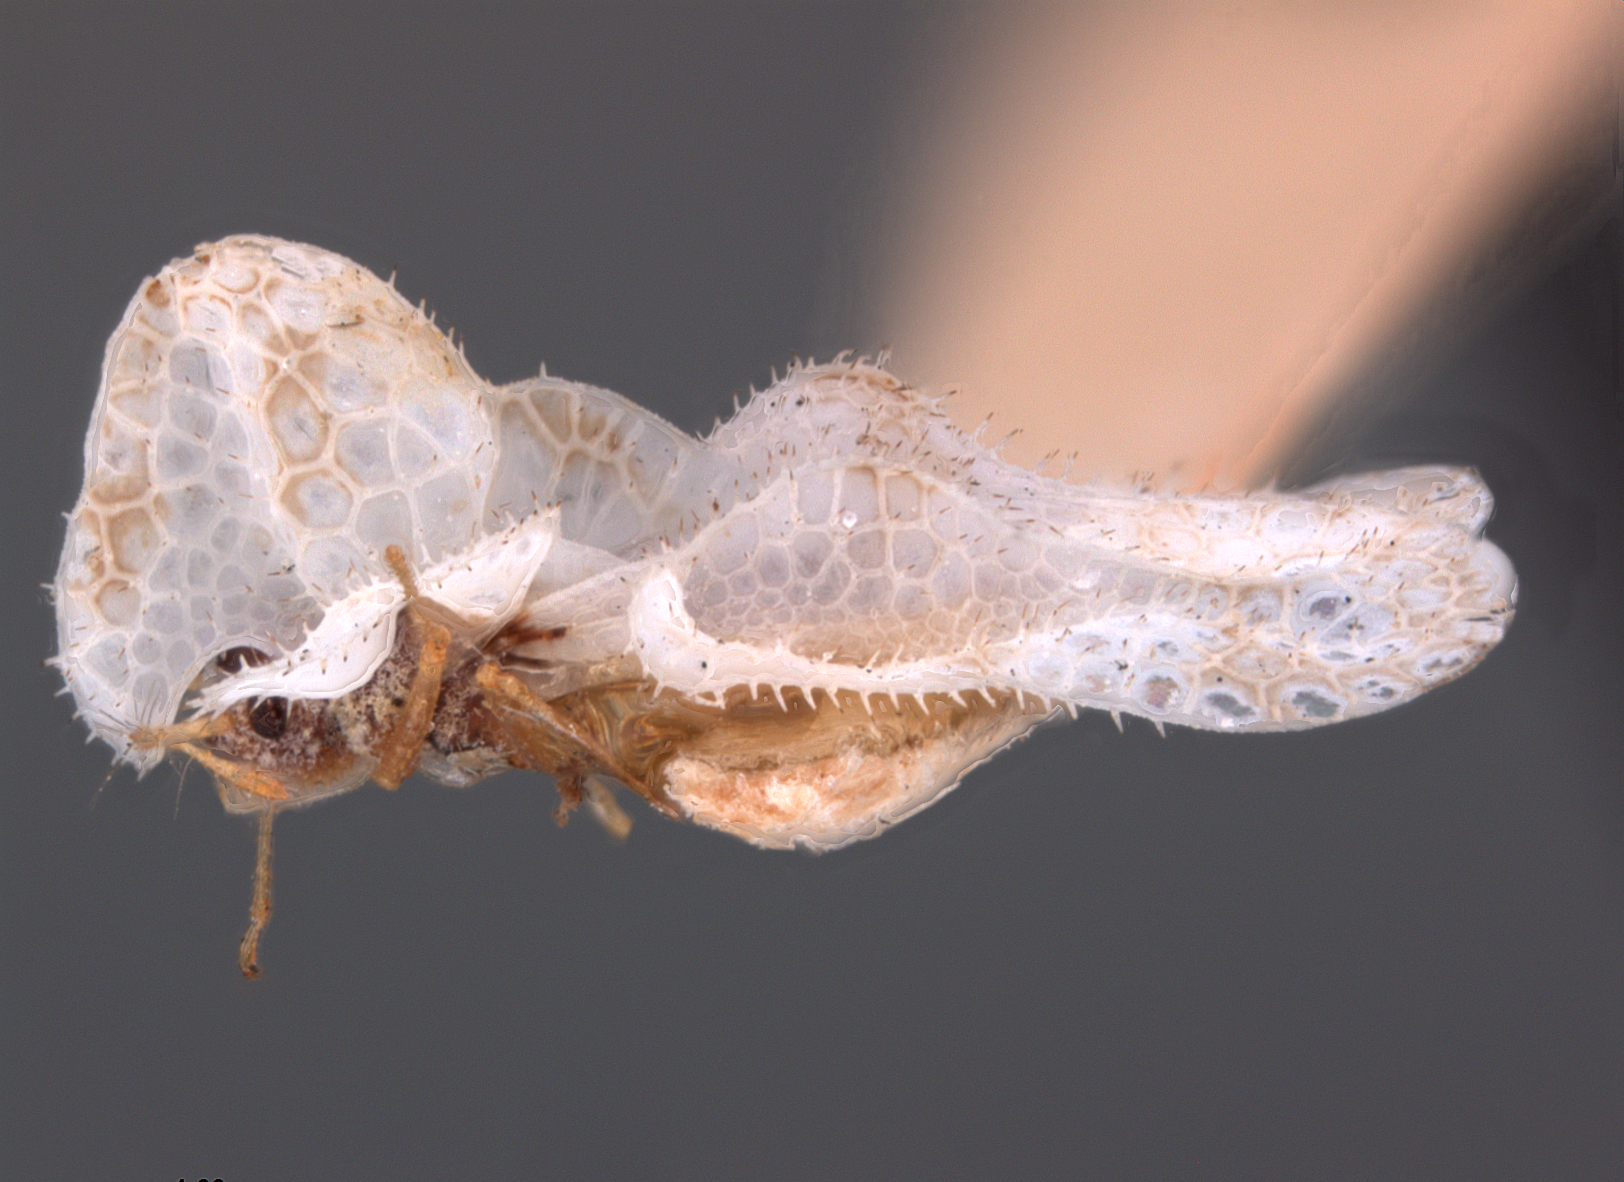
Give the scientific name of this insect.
Corythucha lactea
